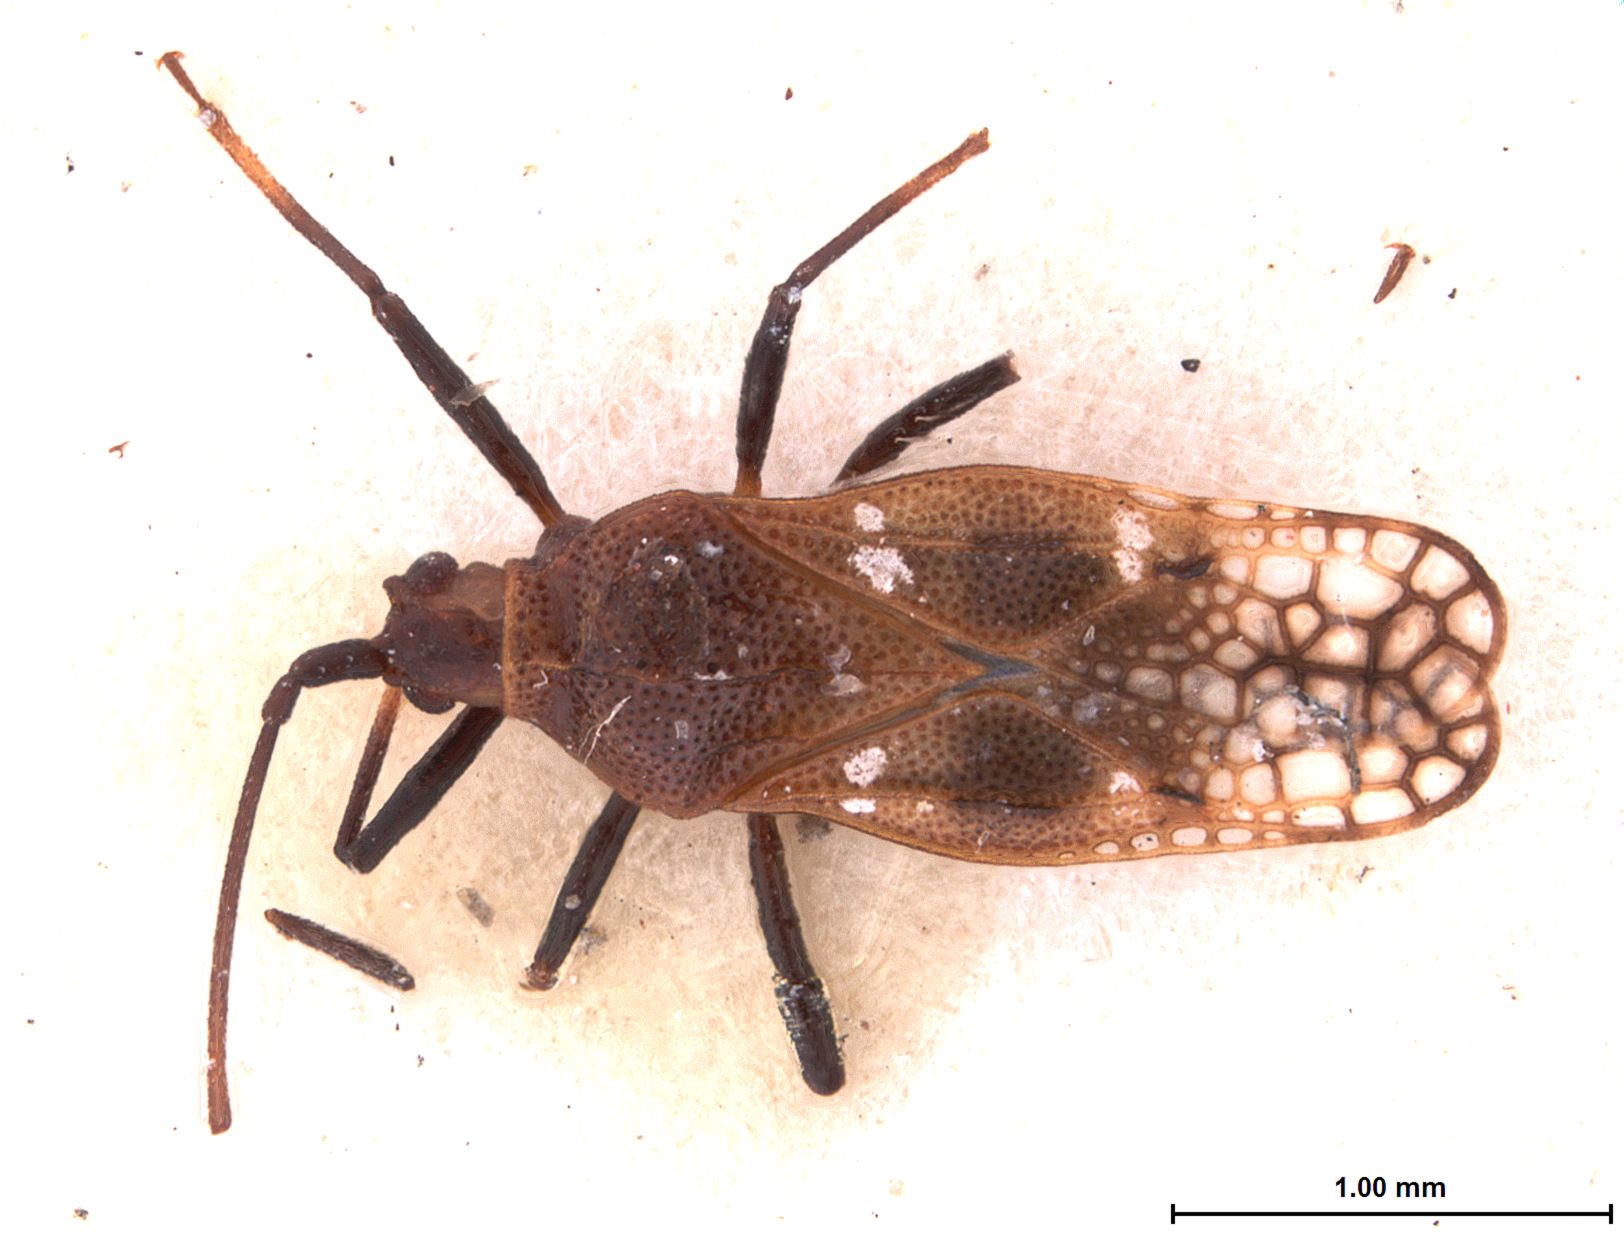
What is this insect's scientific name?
Lembella polita
